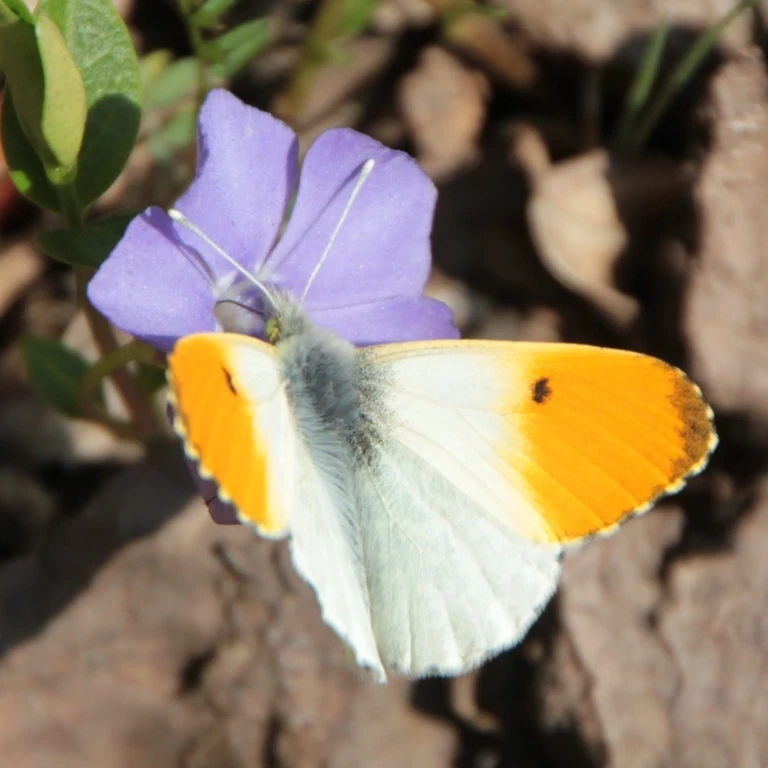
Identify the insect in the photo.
Anthocharis cardamines
